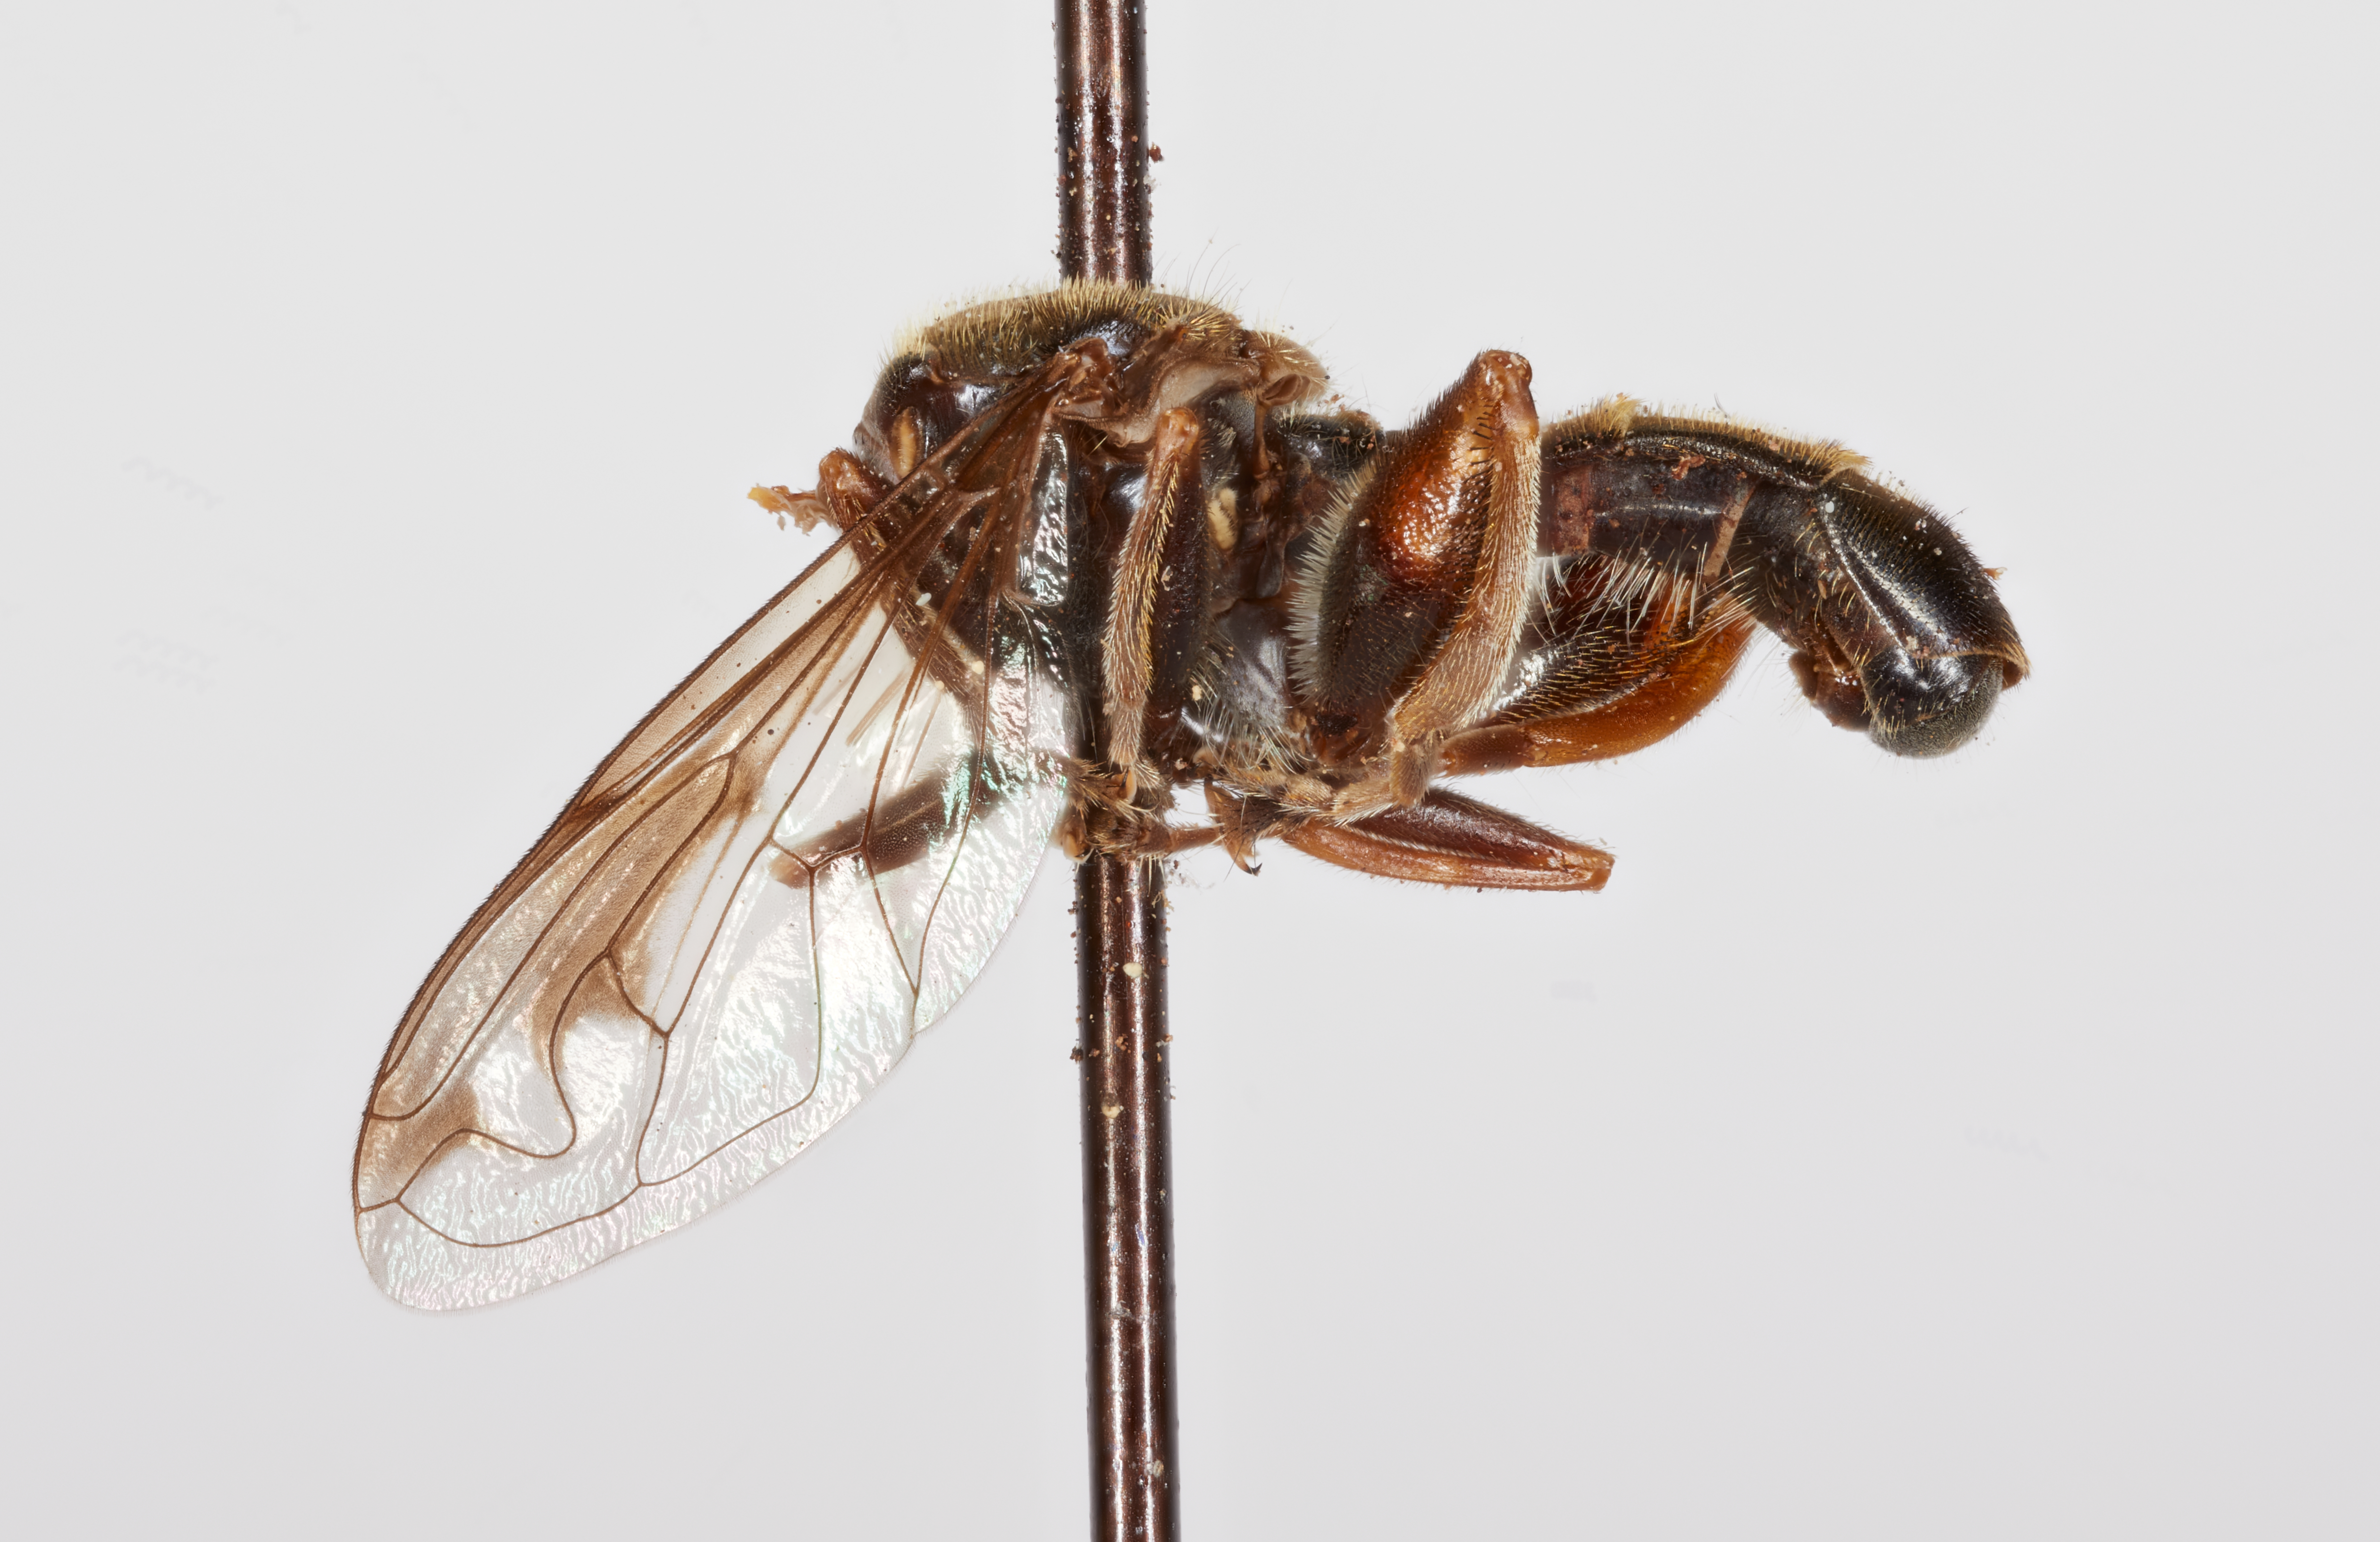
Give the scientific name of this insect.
Quichuana inca
